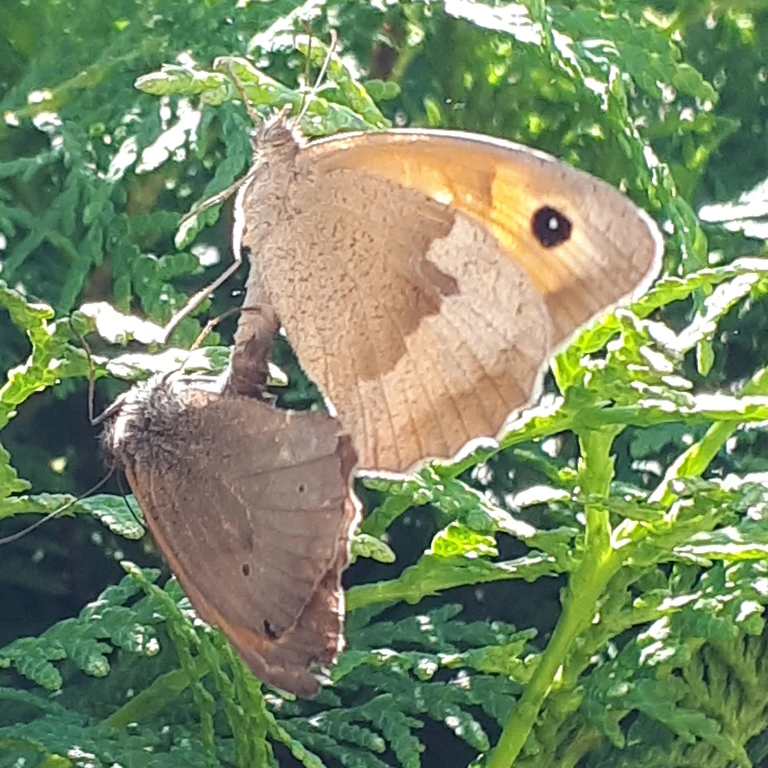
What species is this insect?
Maniola jurtina
